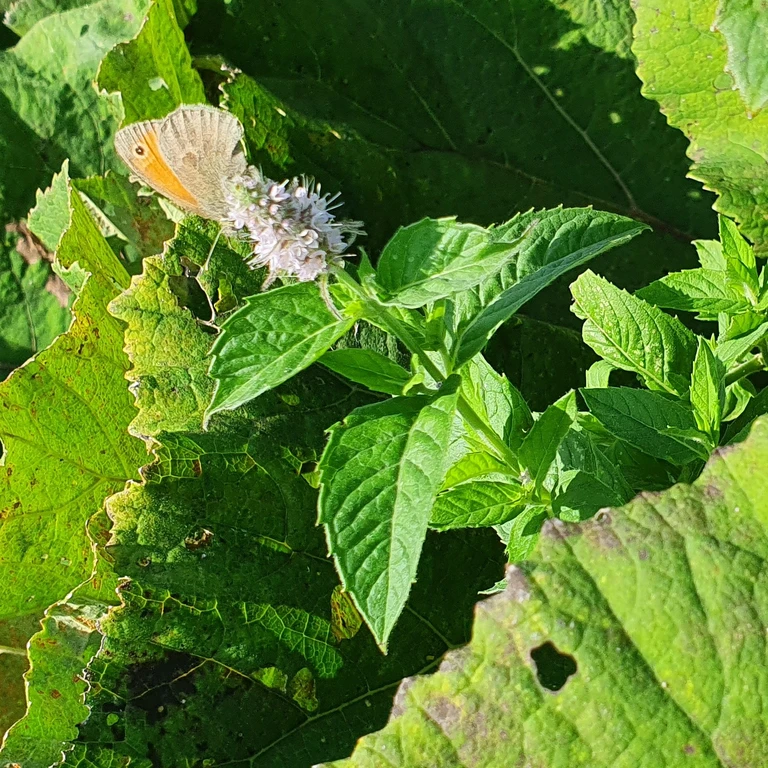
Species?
Coenonympha pamphilus
